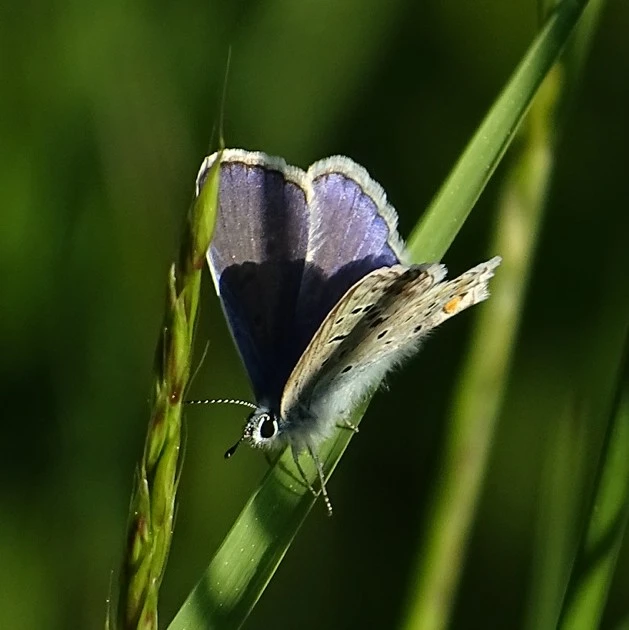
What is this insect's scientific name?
Polyommatus icarus
